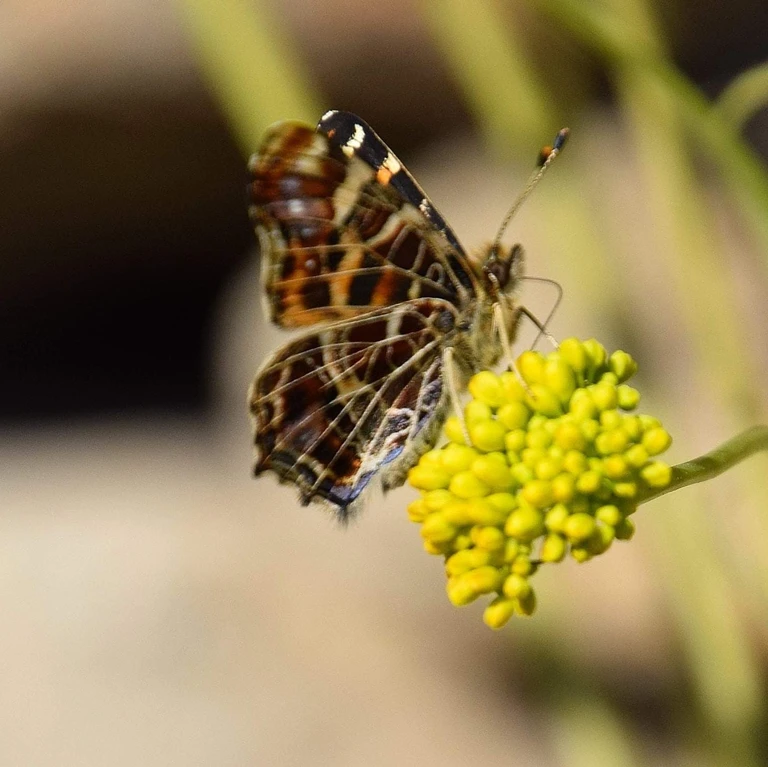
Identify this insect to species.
Araschnia levana
